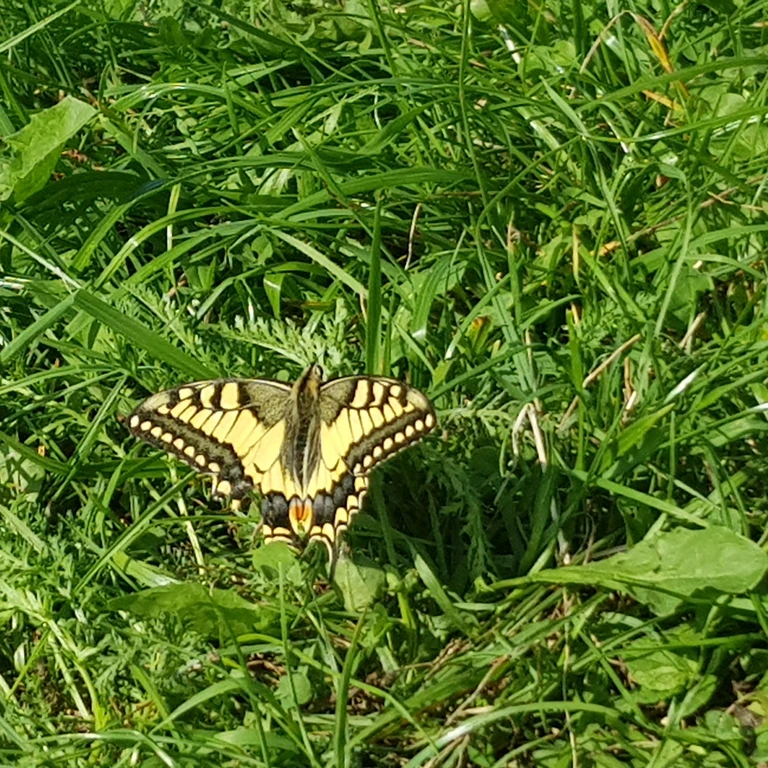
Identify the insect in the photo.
Papilio machaon
